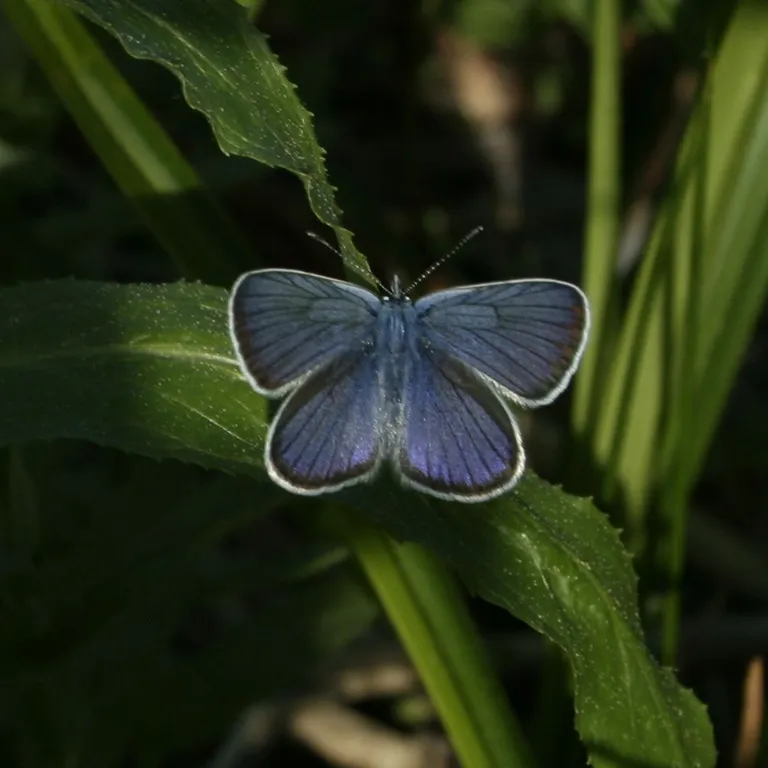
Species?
Cyaniris semiargus
